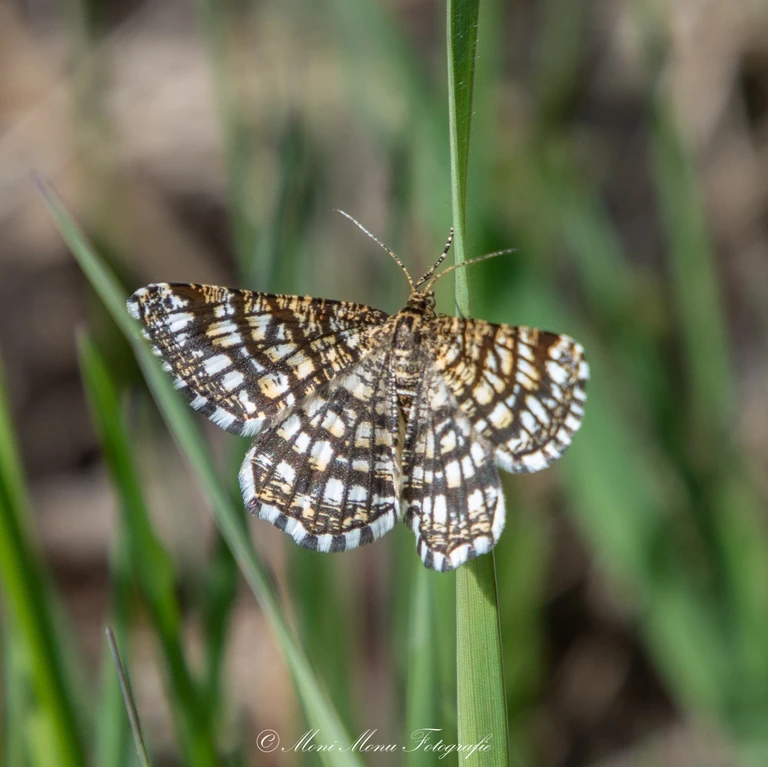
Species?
Chiasmia clathrata
